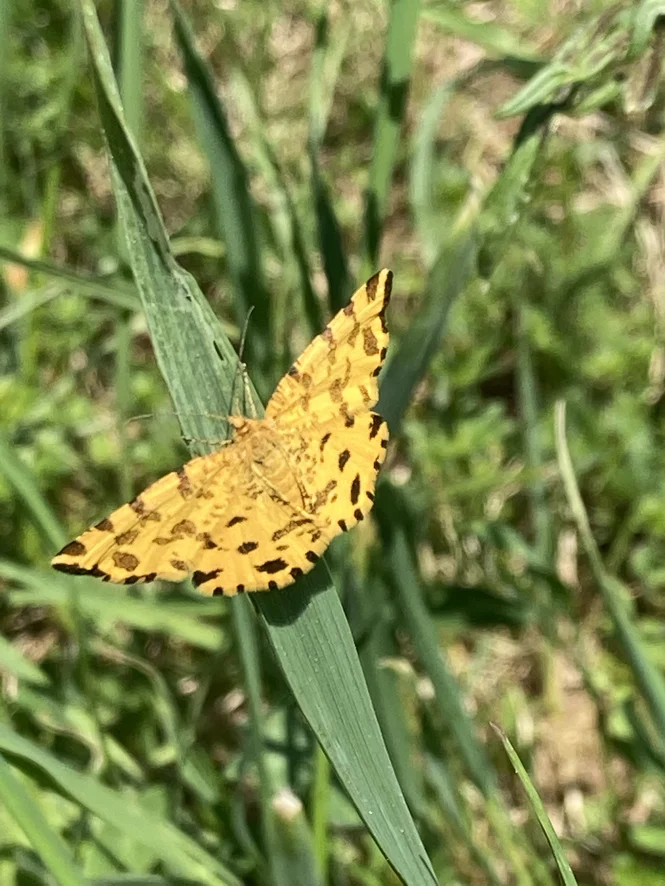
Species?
Pseudopanthera macularia
